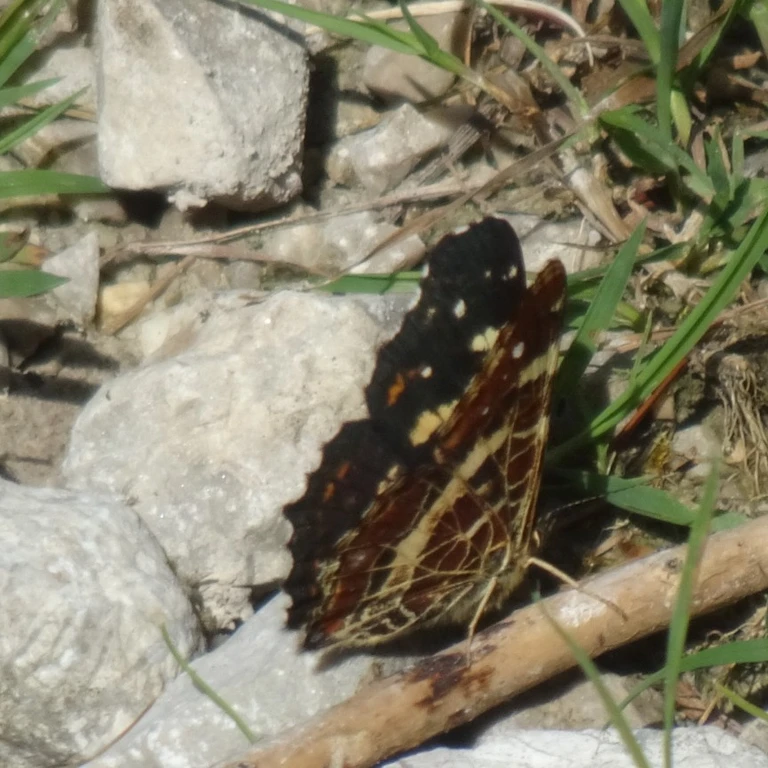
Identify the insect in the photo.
Araschnia levana
